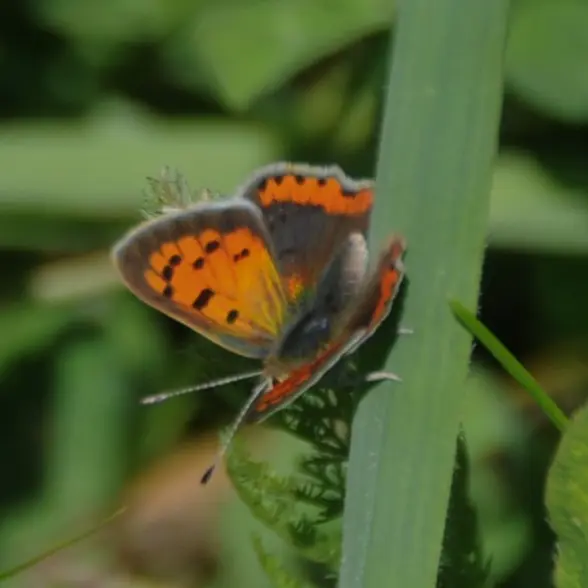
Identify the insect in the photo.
Lycaena phlaeas
